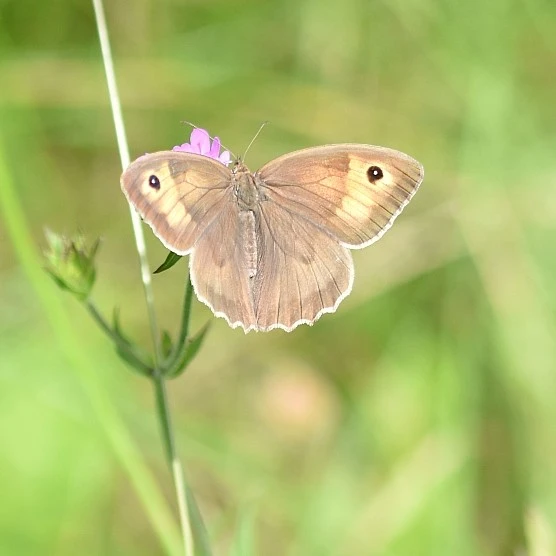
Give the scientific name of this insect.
Maniola jurtina
